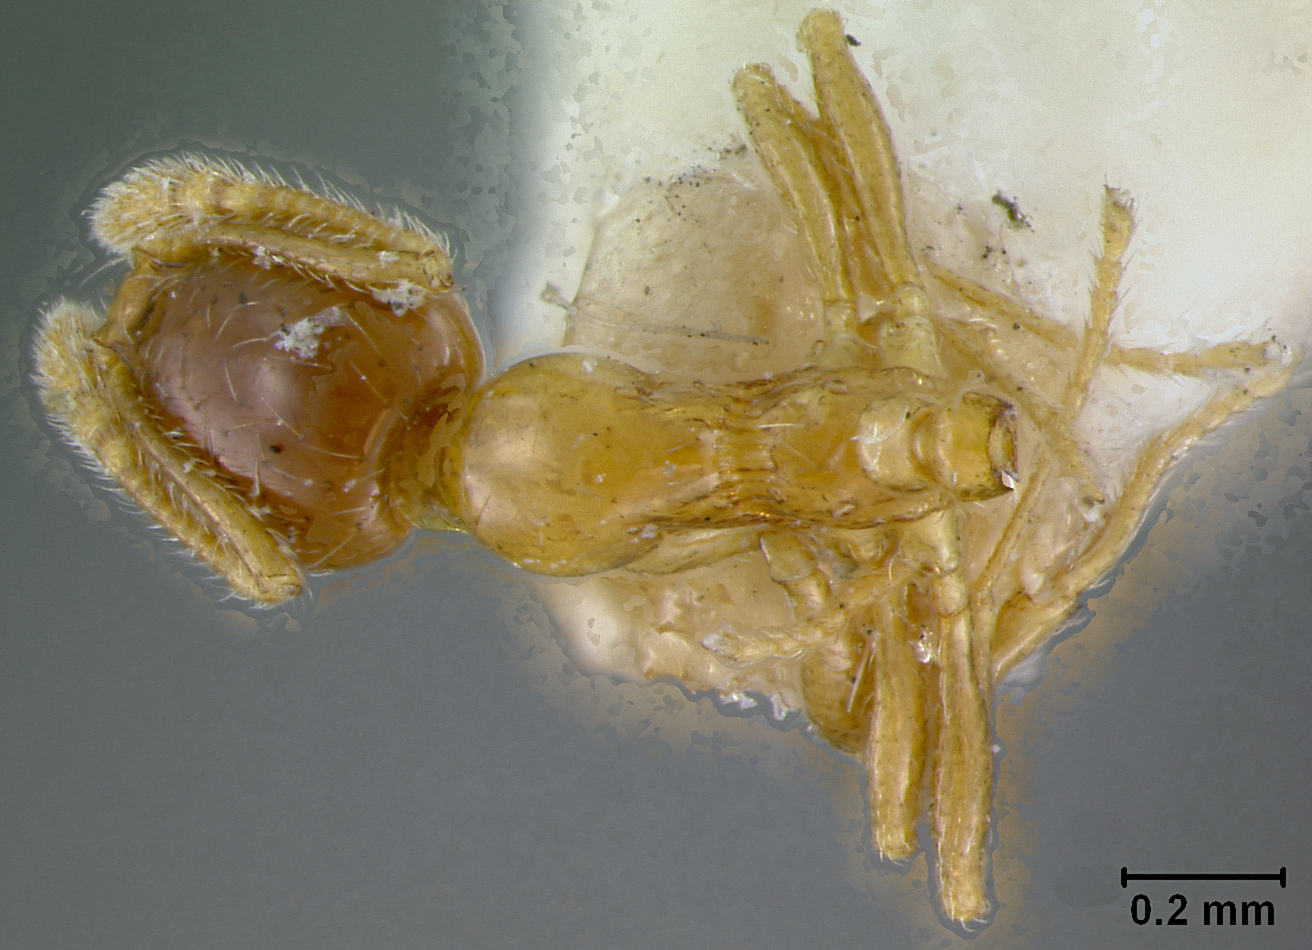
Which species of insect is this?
Monomorium crawleyi
